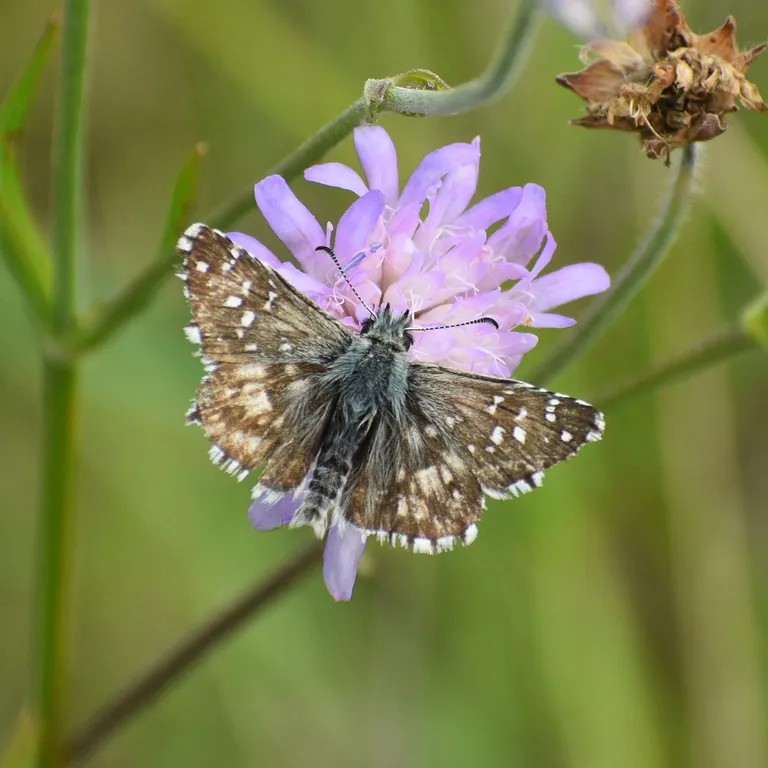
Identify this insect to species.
Pyrgus armoricanus
